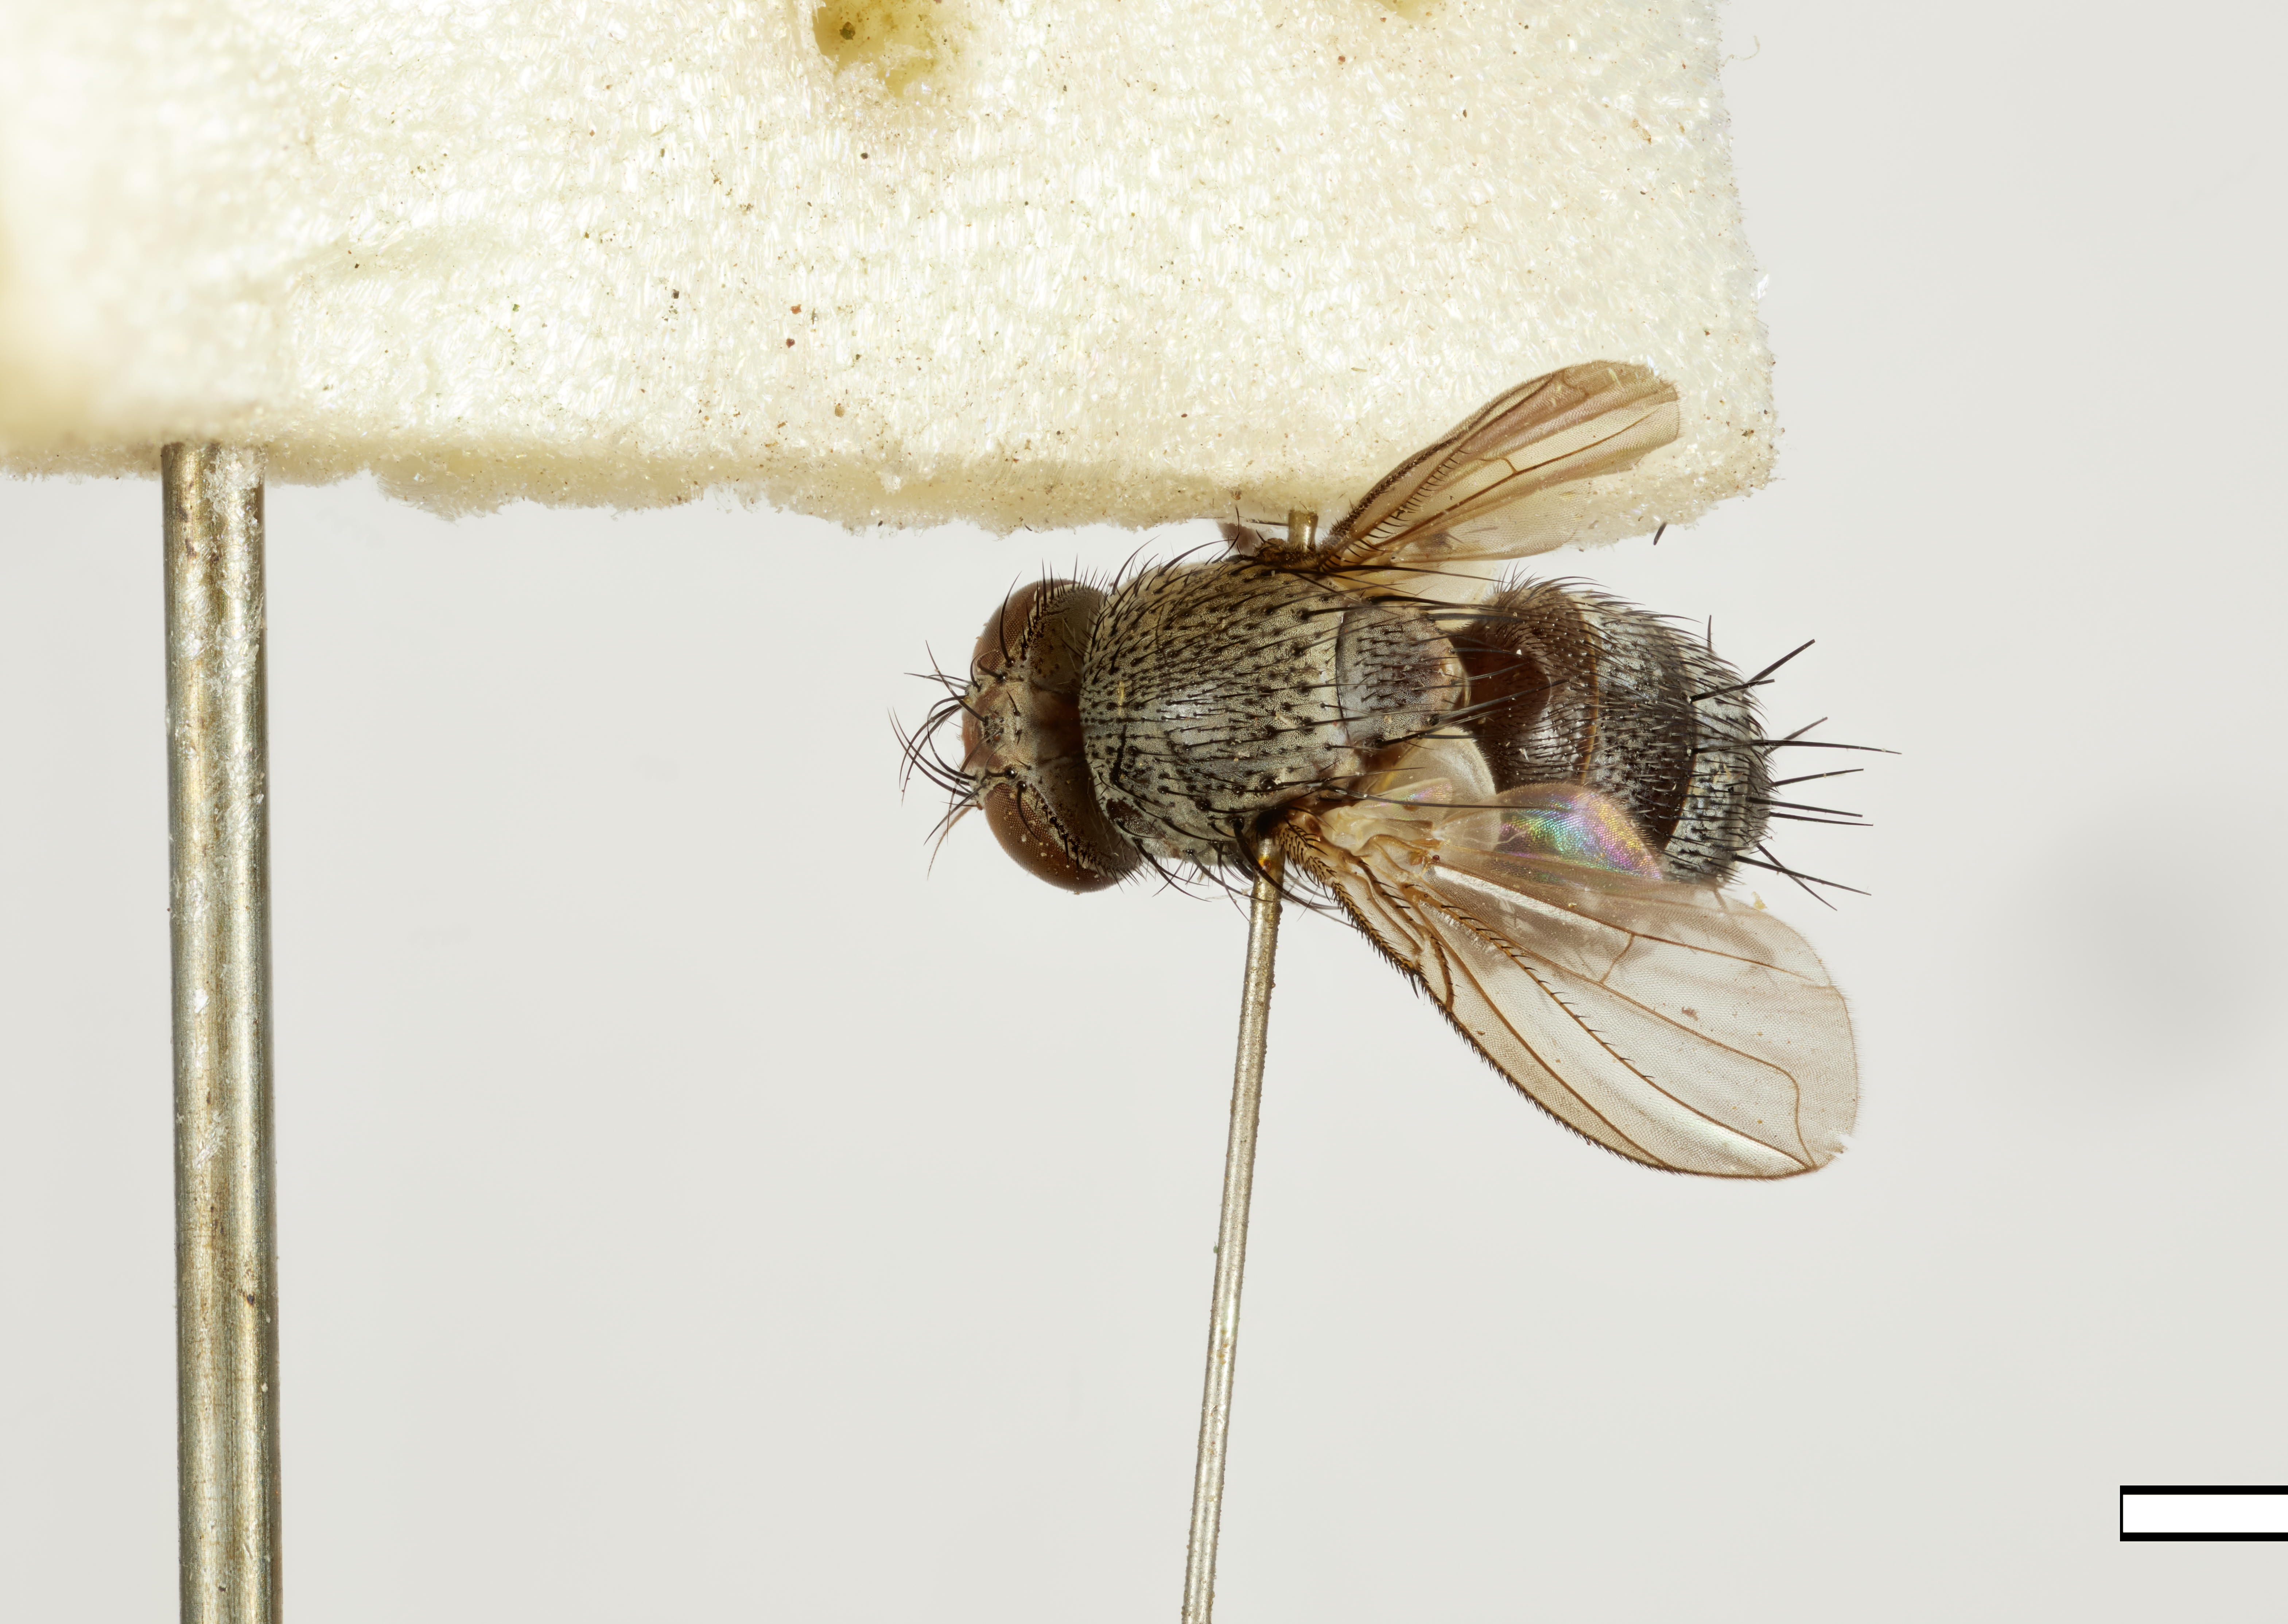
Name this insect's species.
Eogymnophthalmia orientalis
